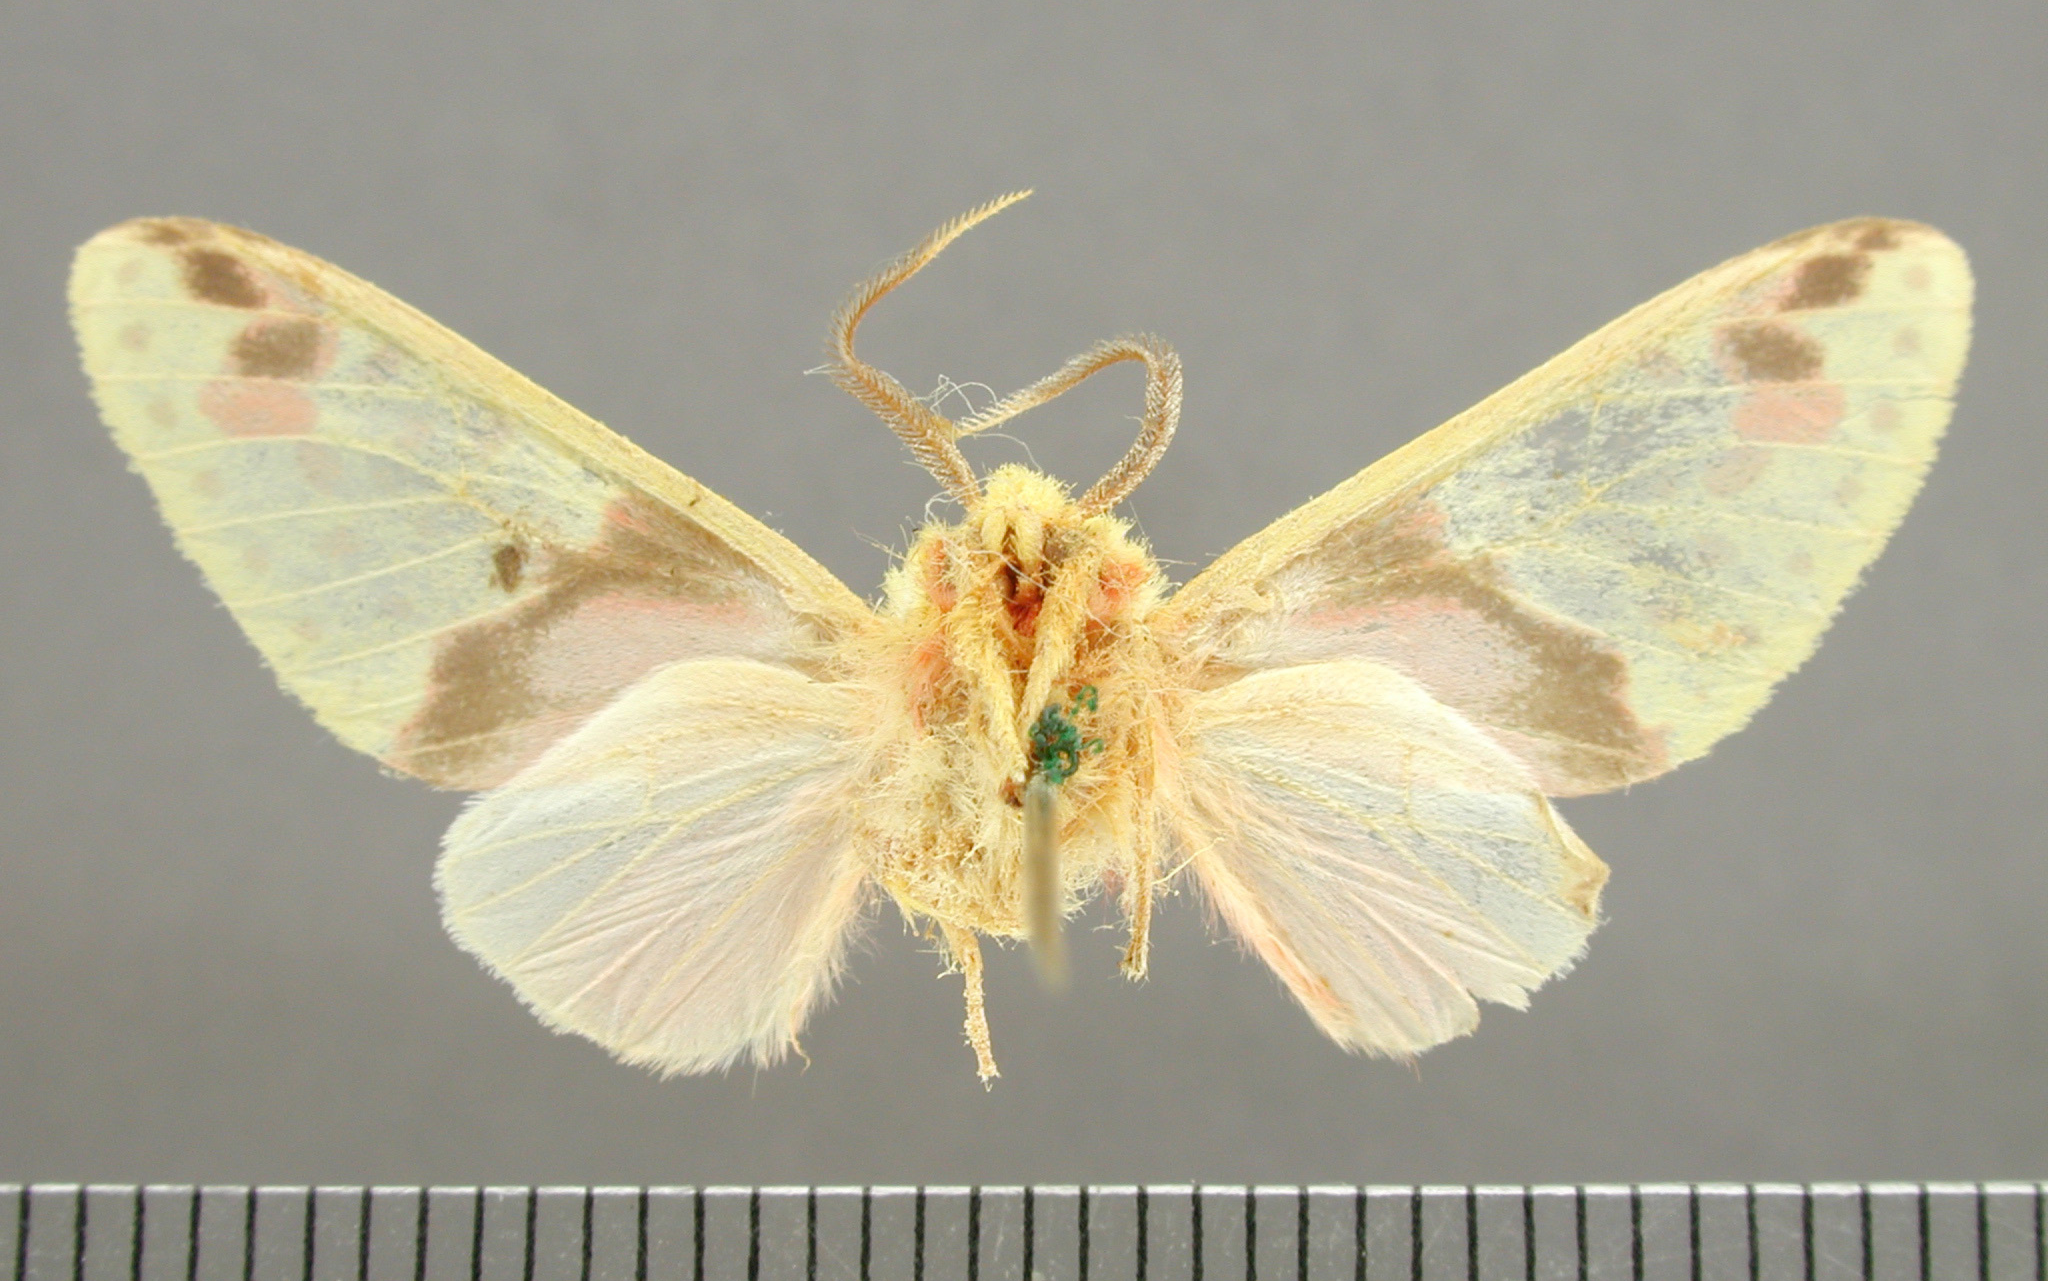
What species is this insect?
Amaxia juvenis (also Automolis juvenis)
